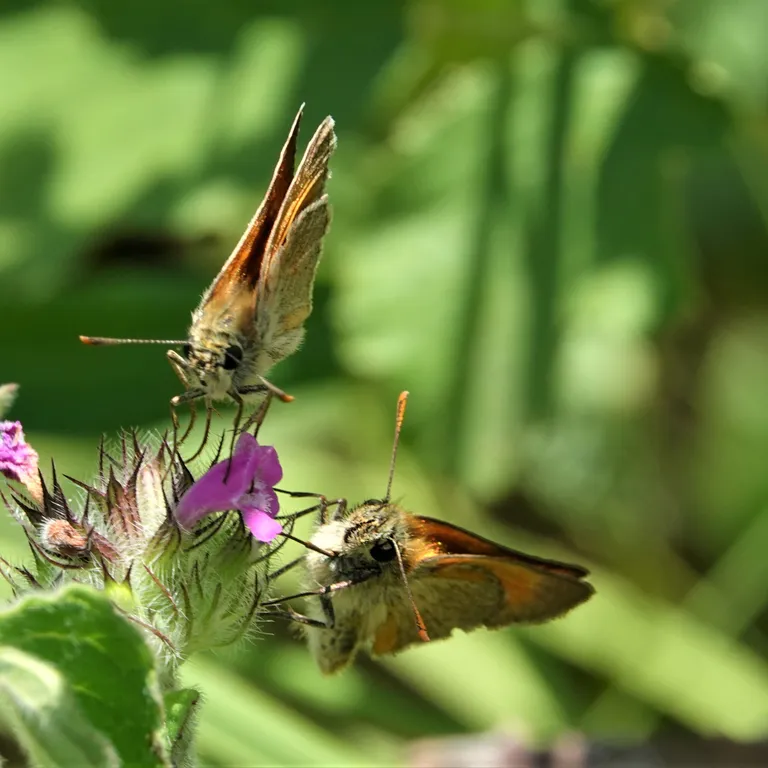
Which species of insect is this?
Thymelicus sylvestris
